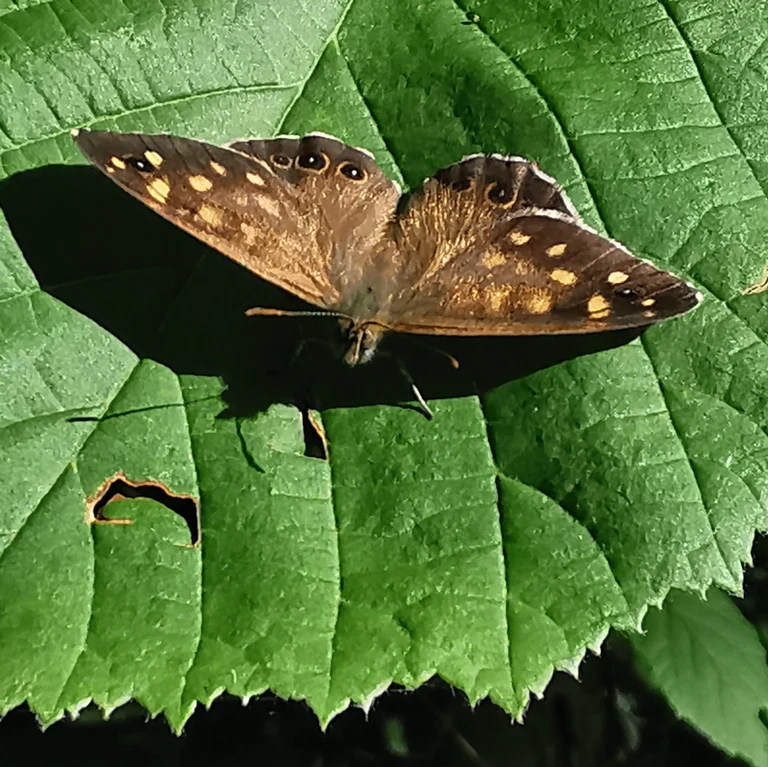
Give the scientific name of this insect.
Pararge aegeria
